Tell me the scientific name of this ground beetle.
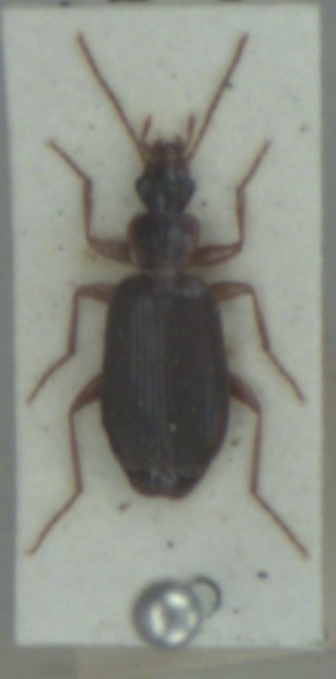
Dromius agilis
